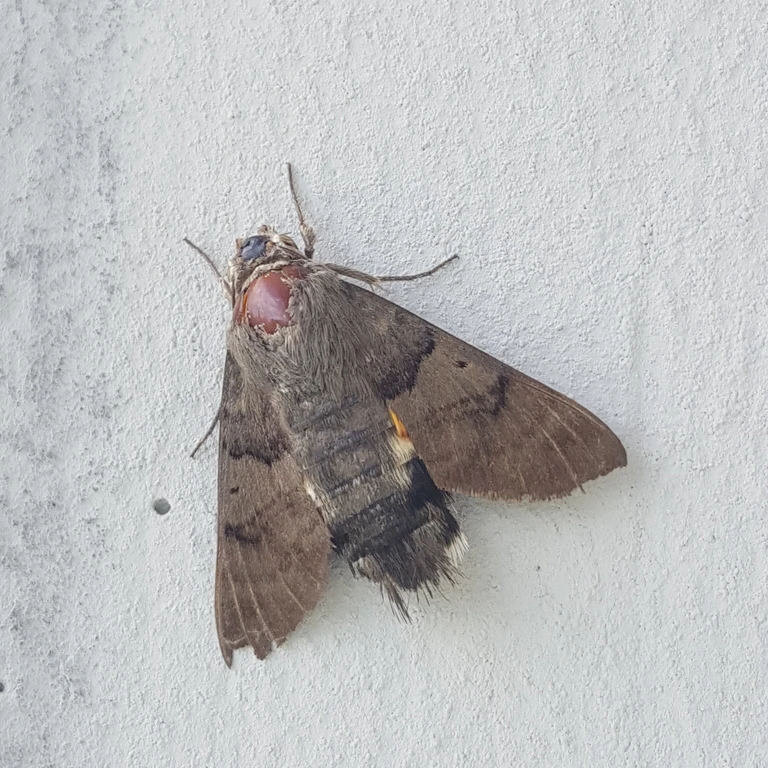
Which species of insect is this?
Macroglossum stellatarum
